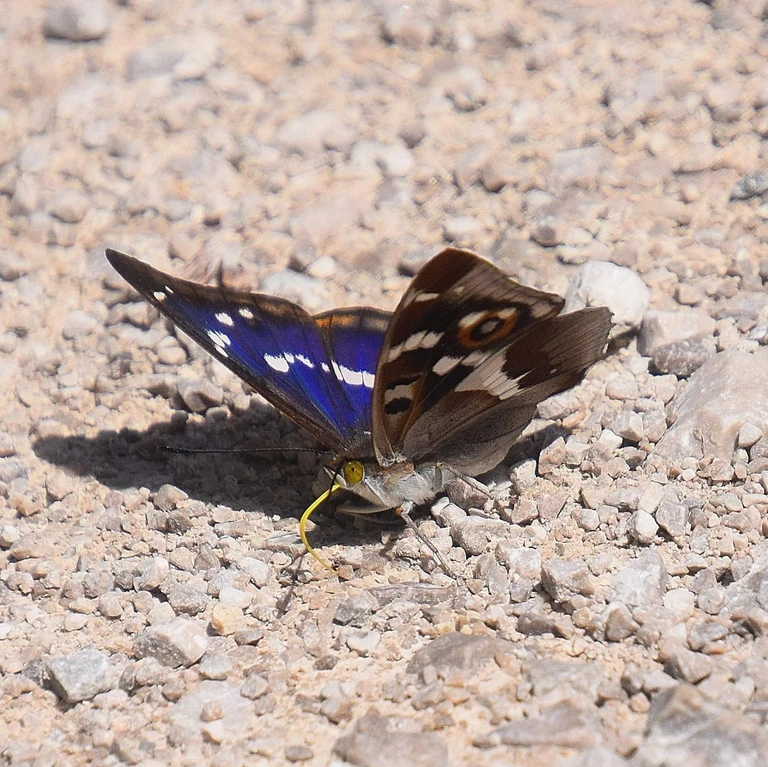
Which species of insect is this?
Apatura iris
